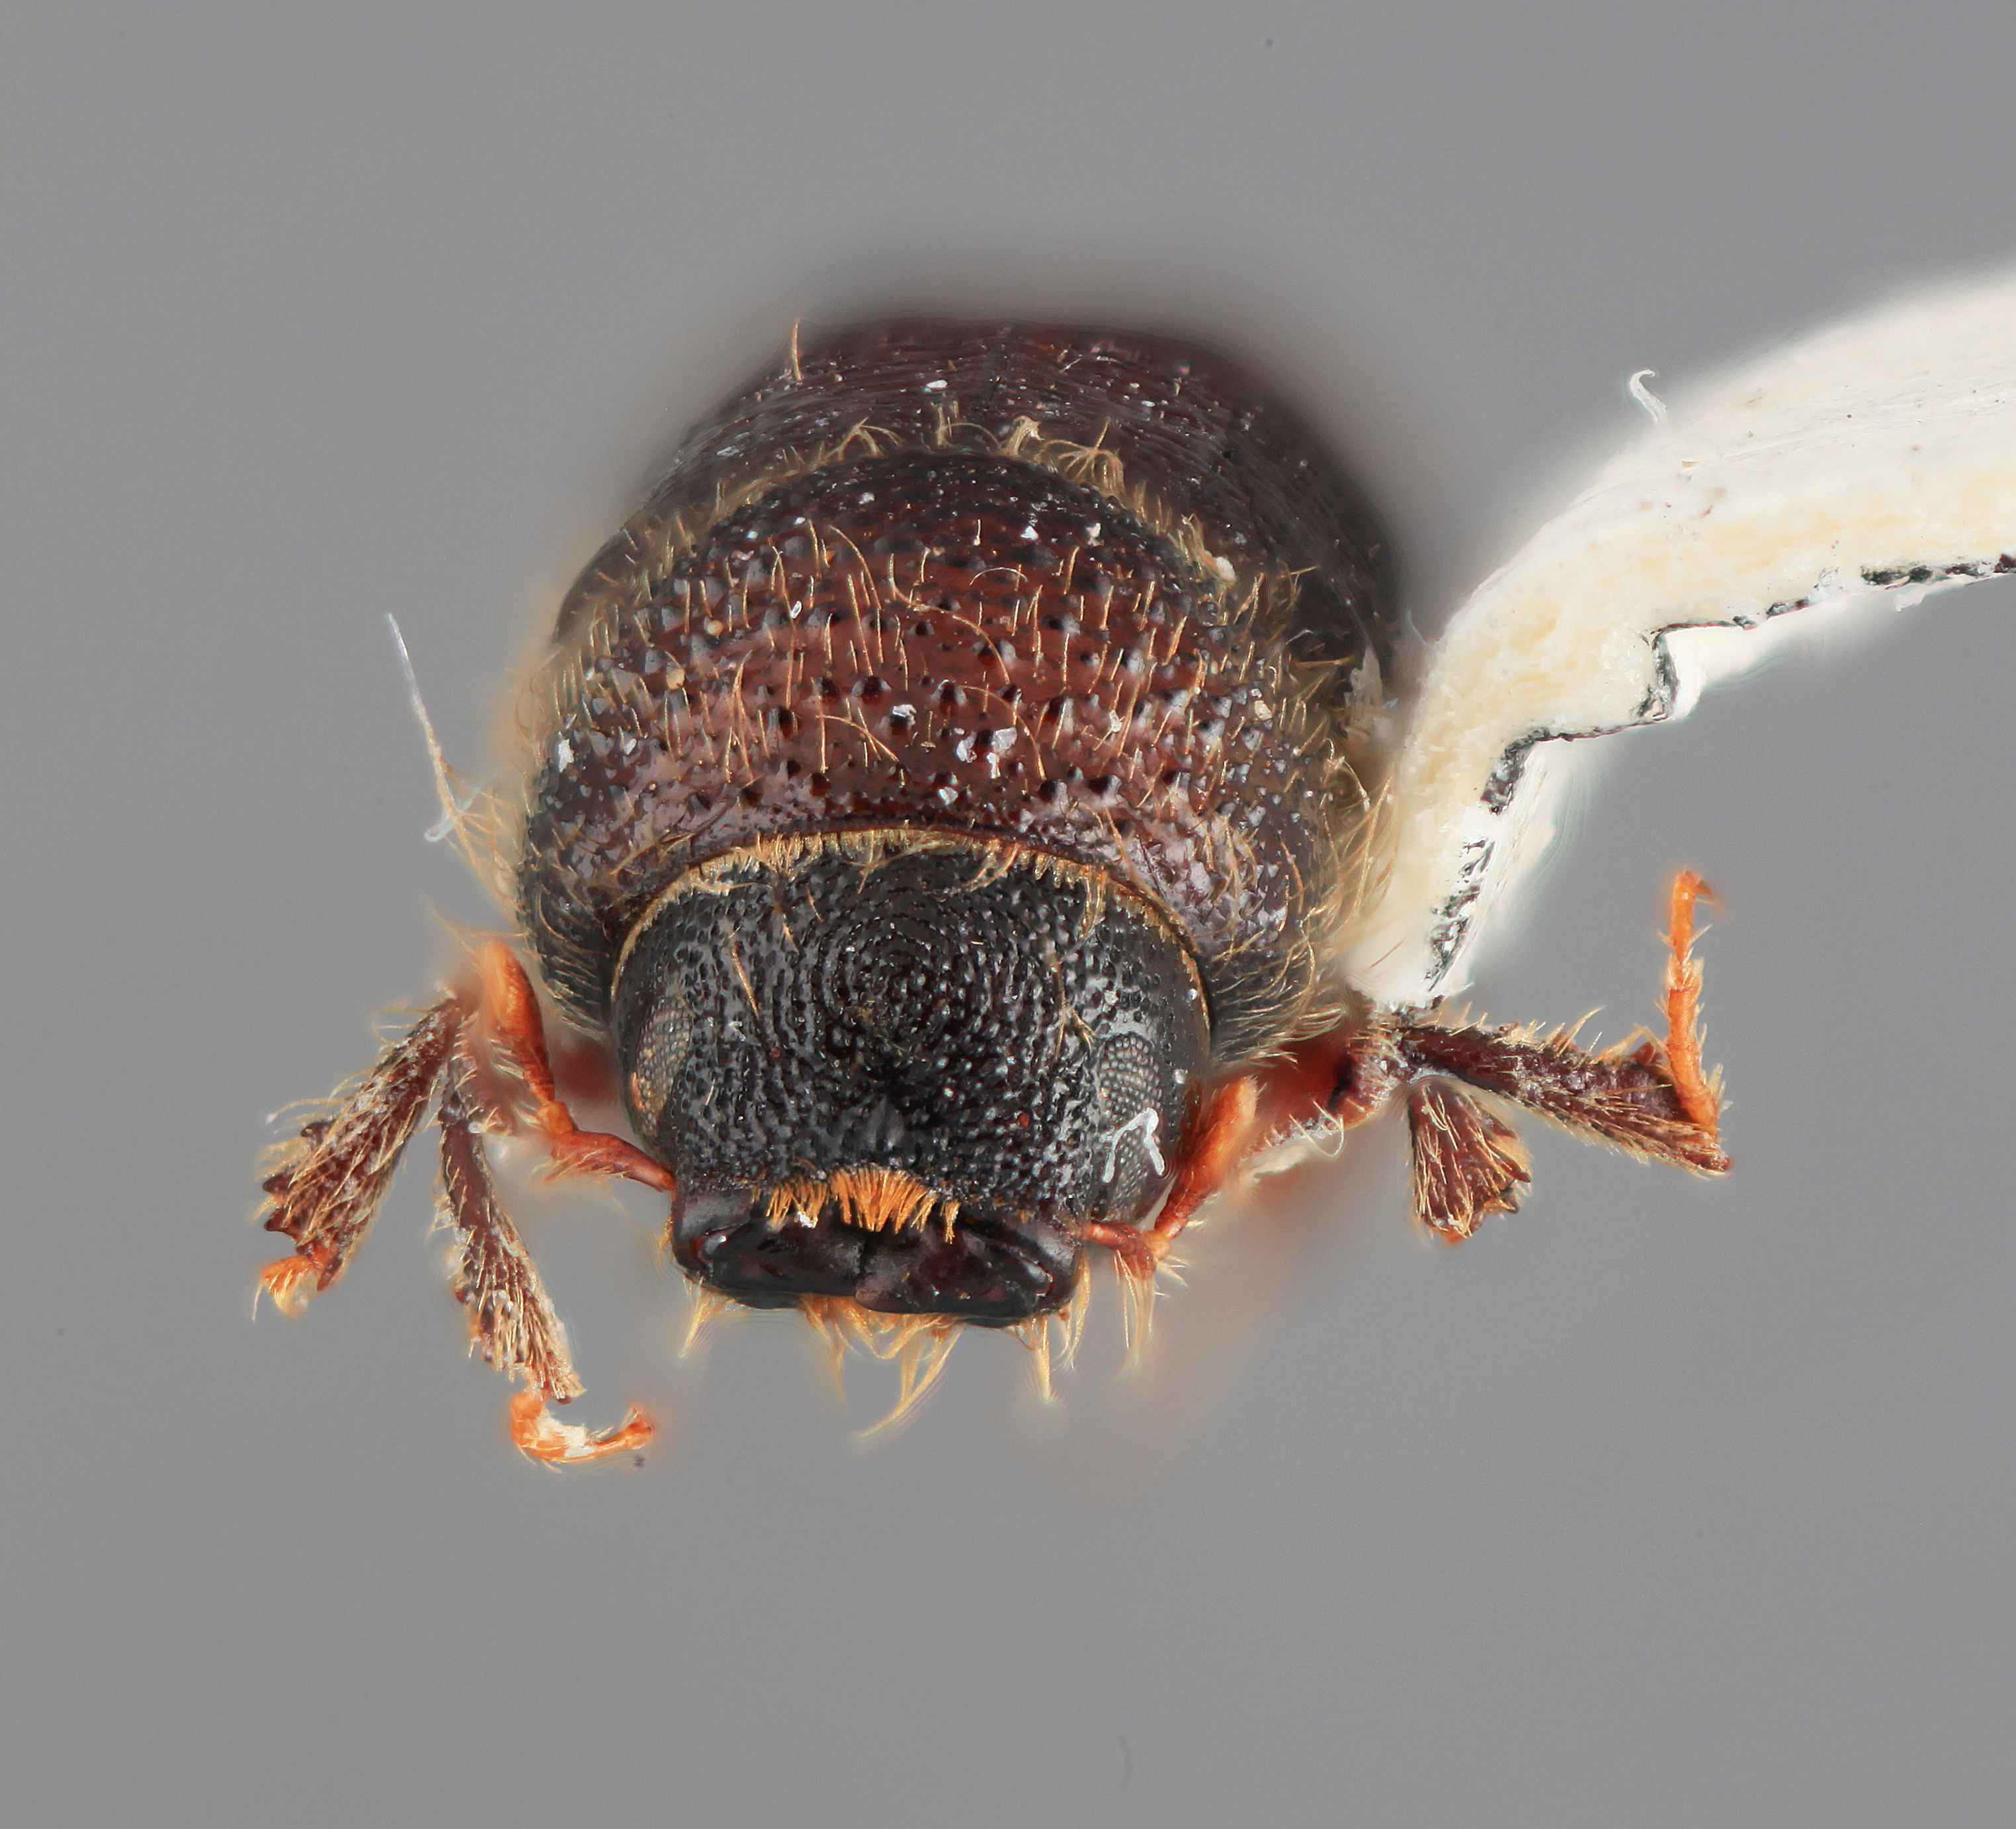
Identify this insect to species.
Ips orientalis
